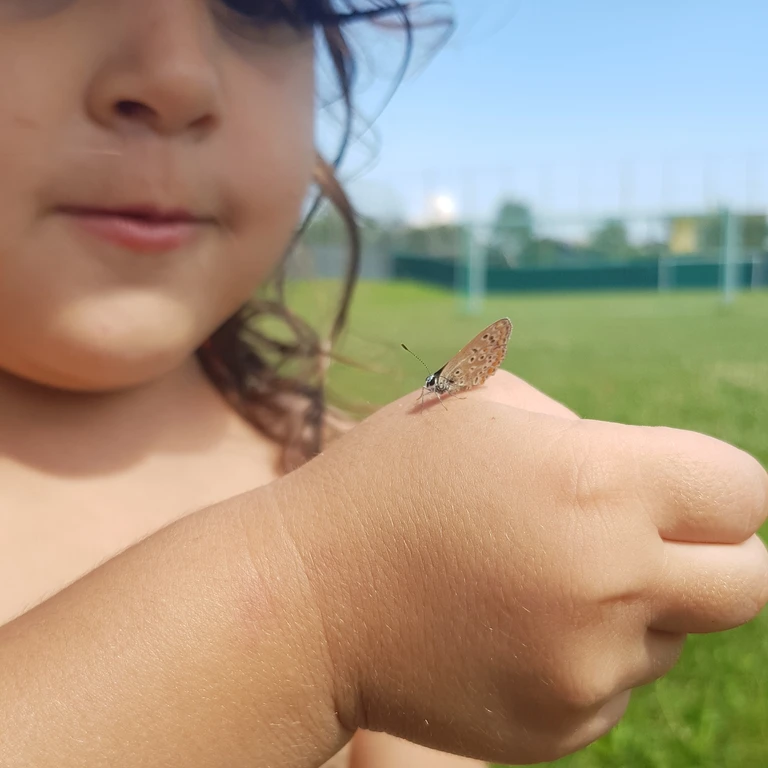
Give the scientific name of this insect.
Polyommatus icarus
